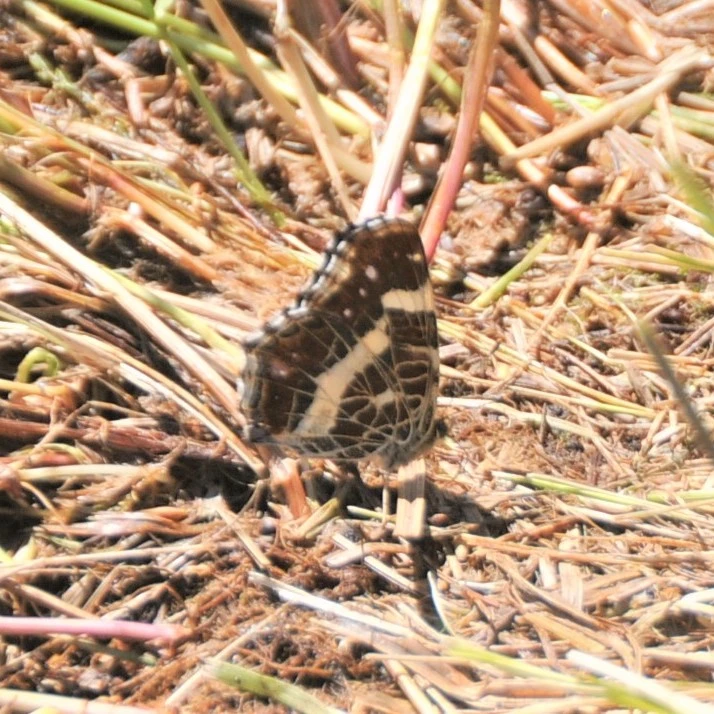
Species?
Araschnia levana
